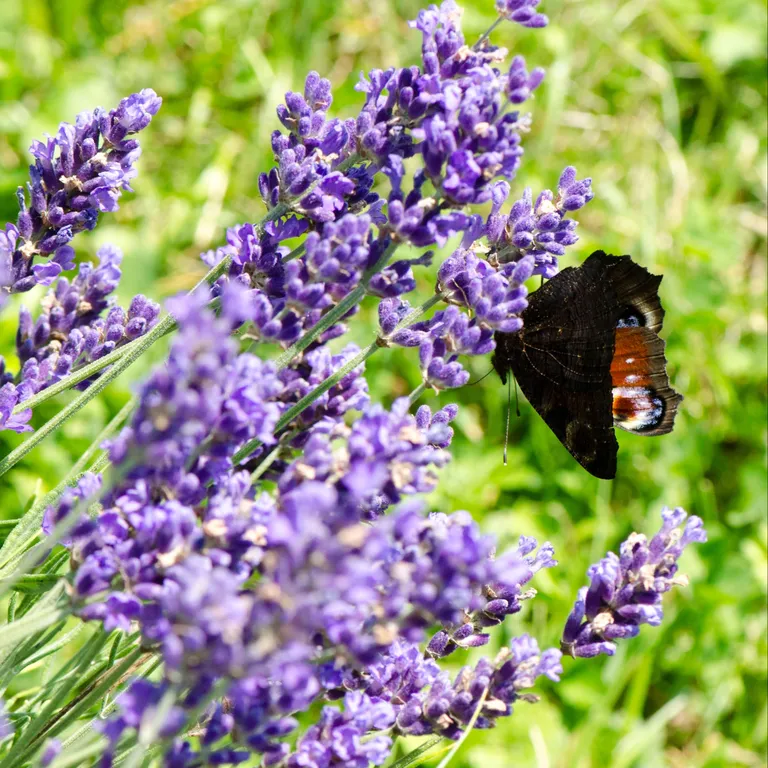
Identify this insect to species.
Aglais io
